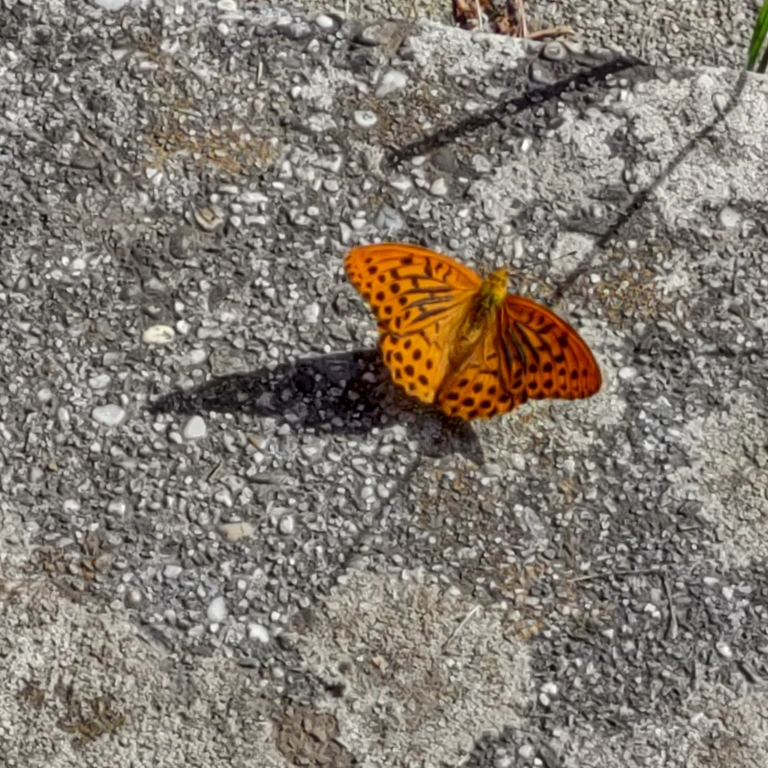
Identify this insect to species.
Argynnis paphia
